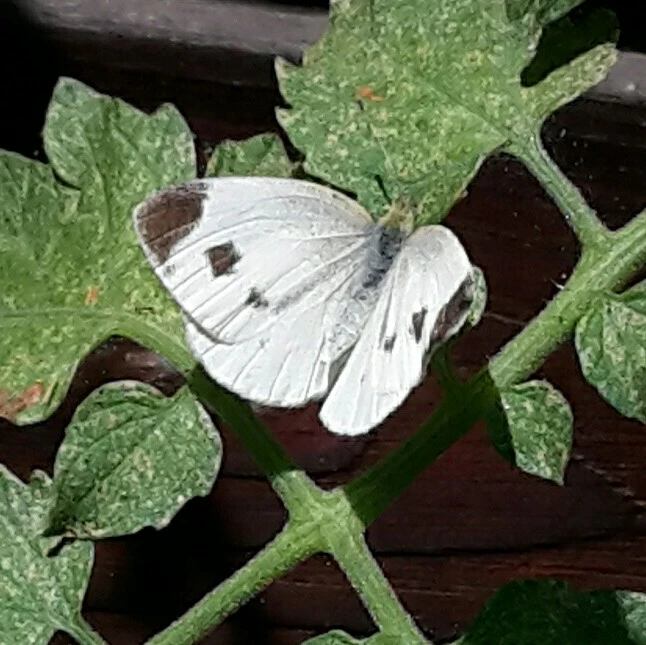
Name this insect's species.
Pieris mannii
